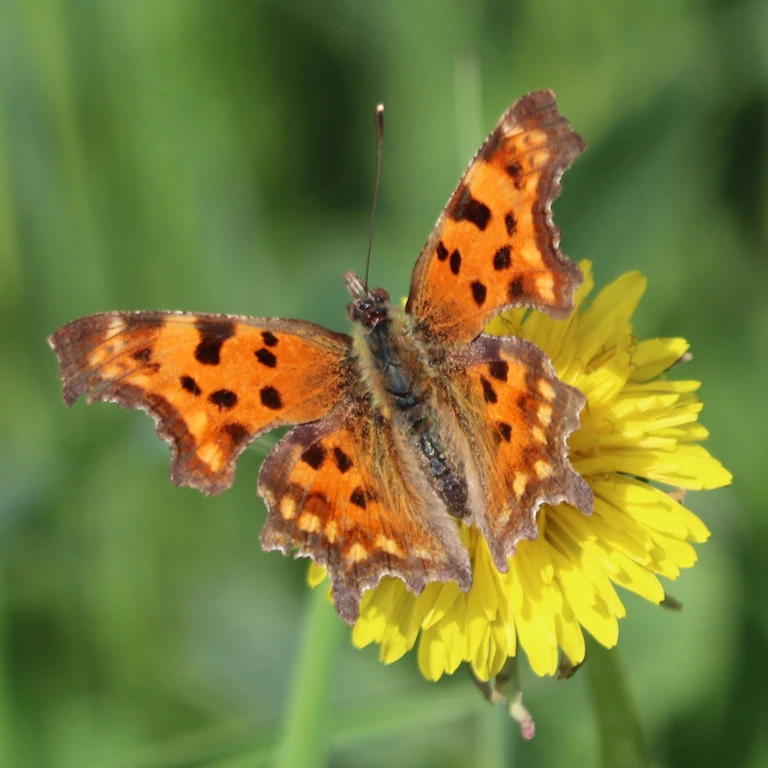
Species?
Polygonia c-album
